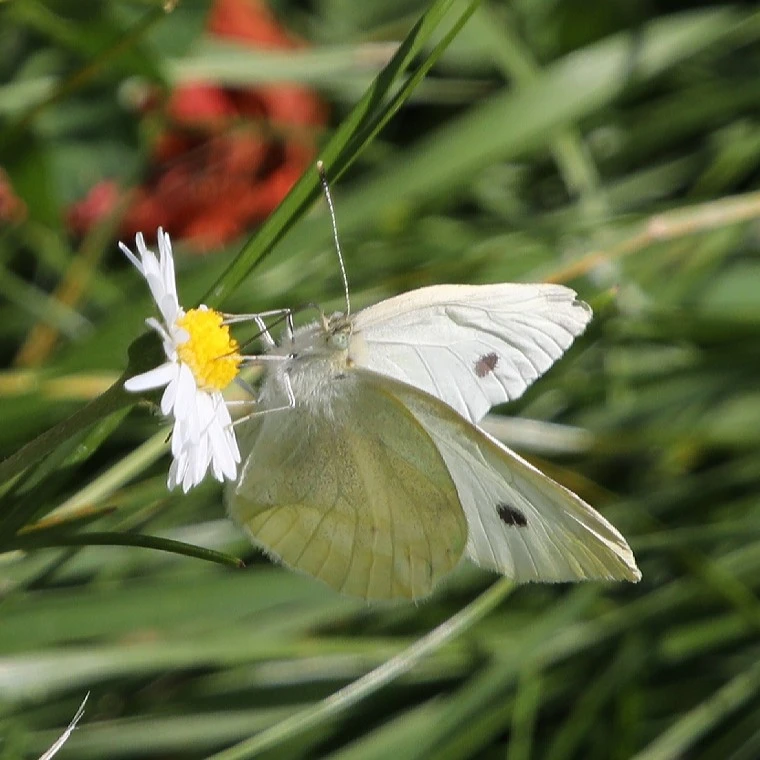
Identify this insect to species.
Pieris rapae
